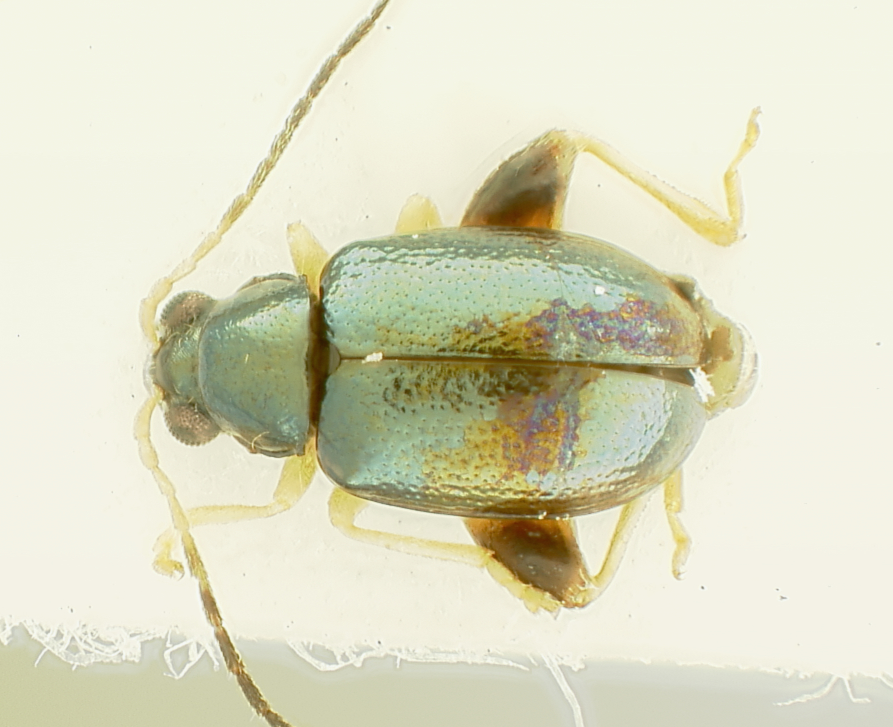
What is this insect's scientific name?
Aphthona mariki
